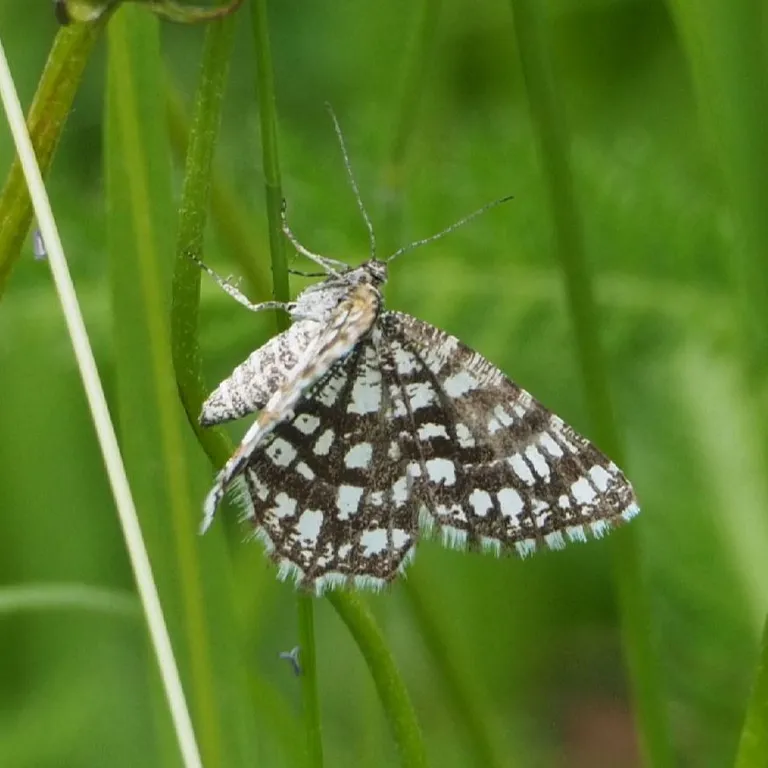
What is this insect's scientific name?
Chiasmia clathrata
